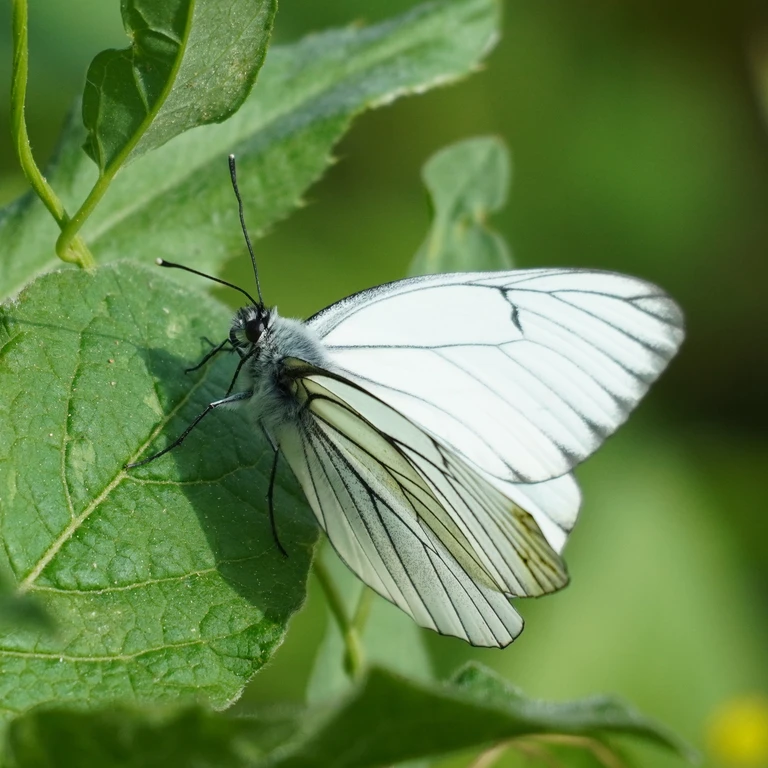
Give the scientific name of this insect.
Aporia crataegi
